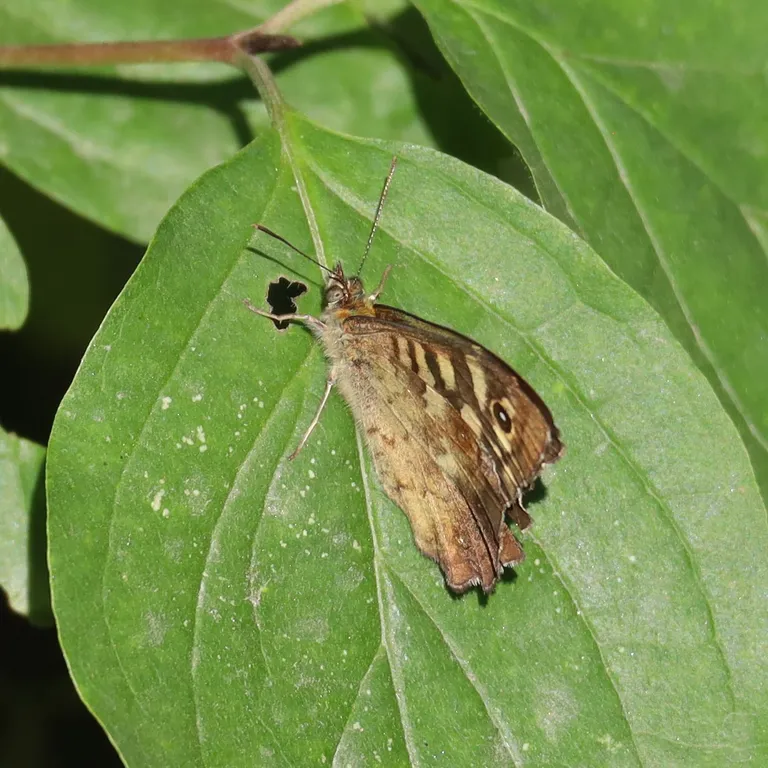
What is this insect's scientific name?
Pararge aegeria
